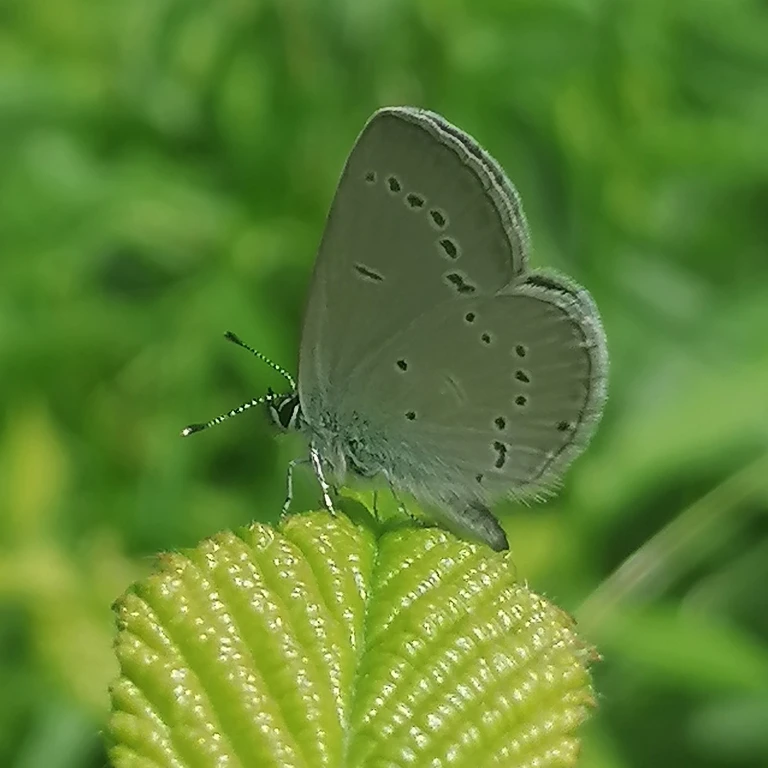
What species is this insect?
Cupido minimus
